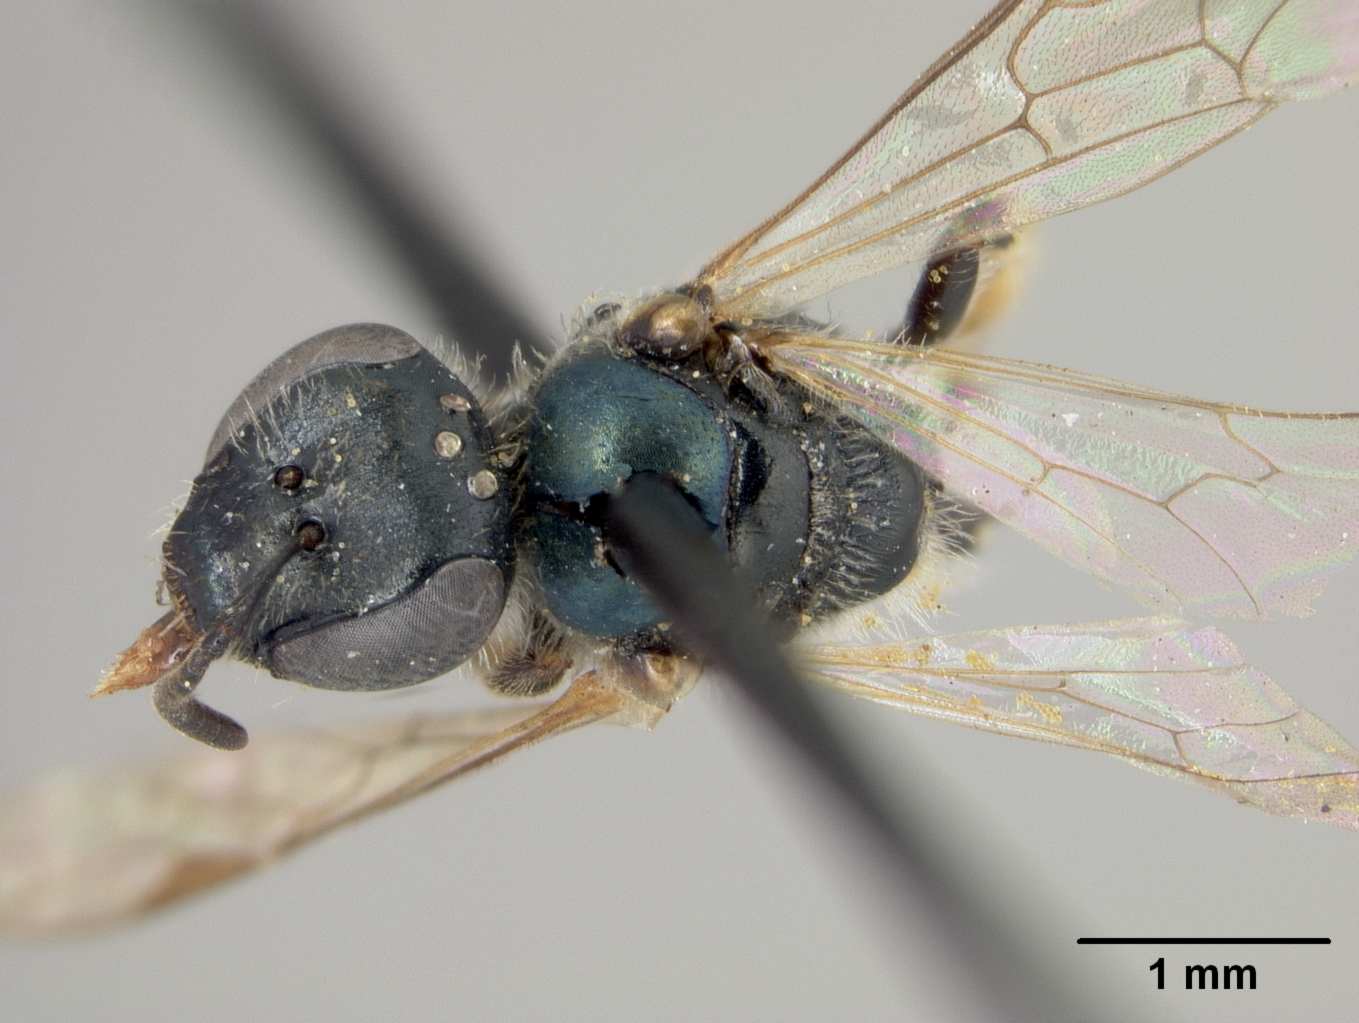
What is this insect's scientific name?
Halictus raymenti
